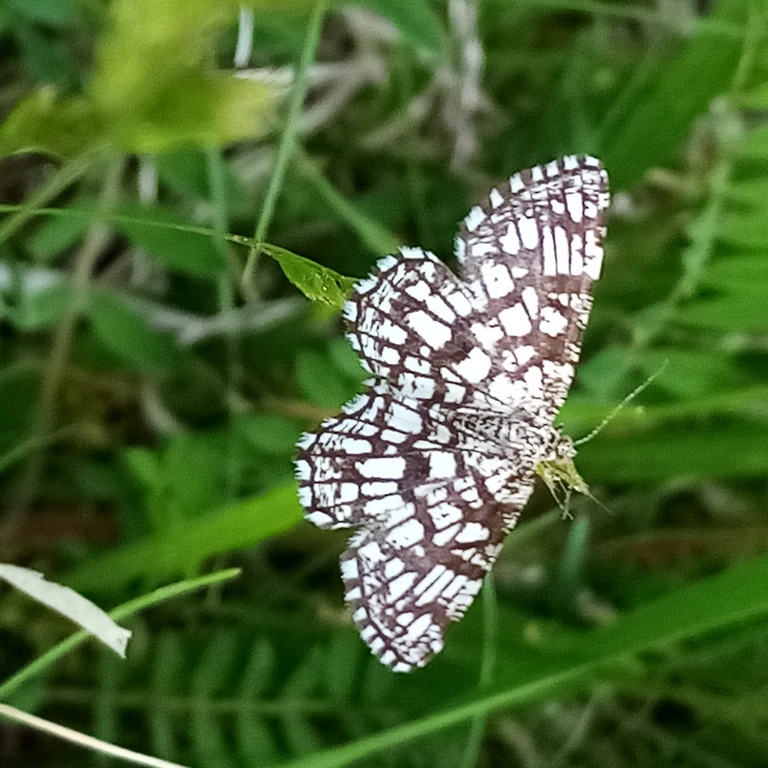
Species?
Chiasmia clathrata
